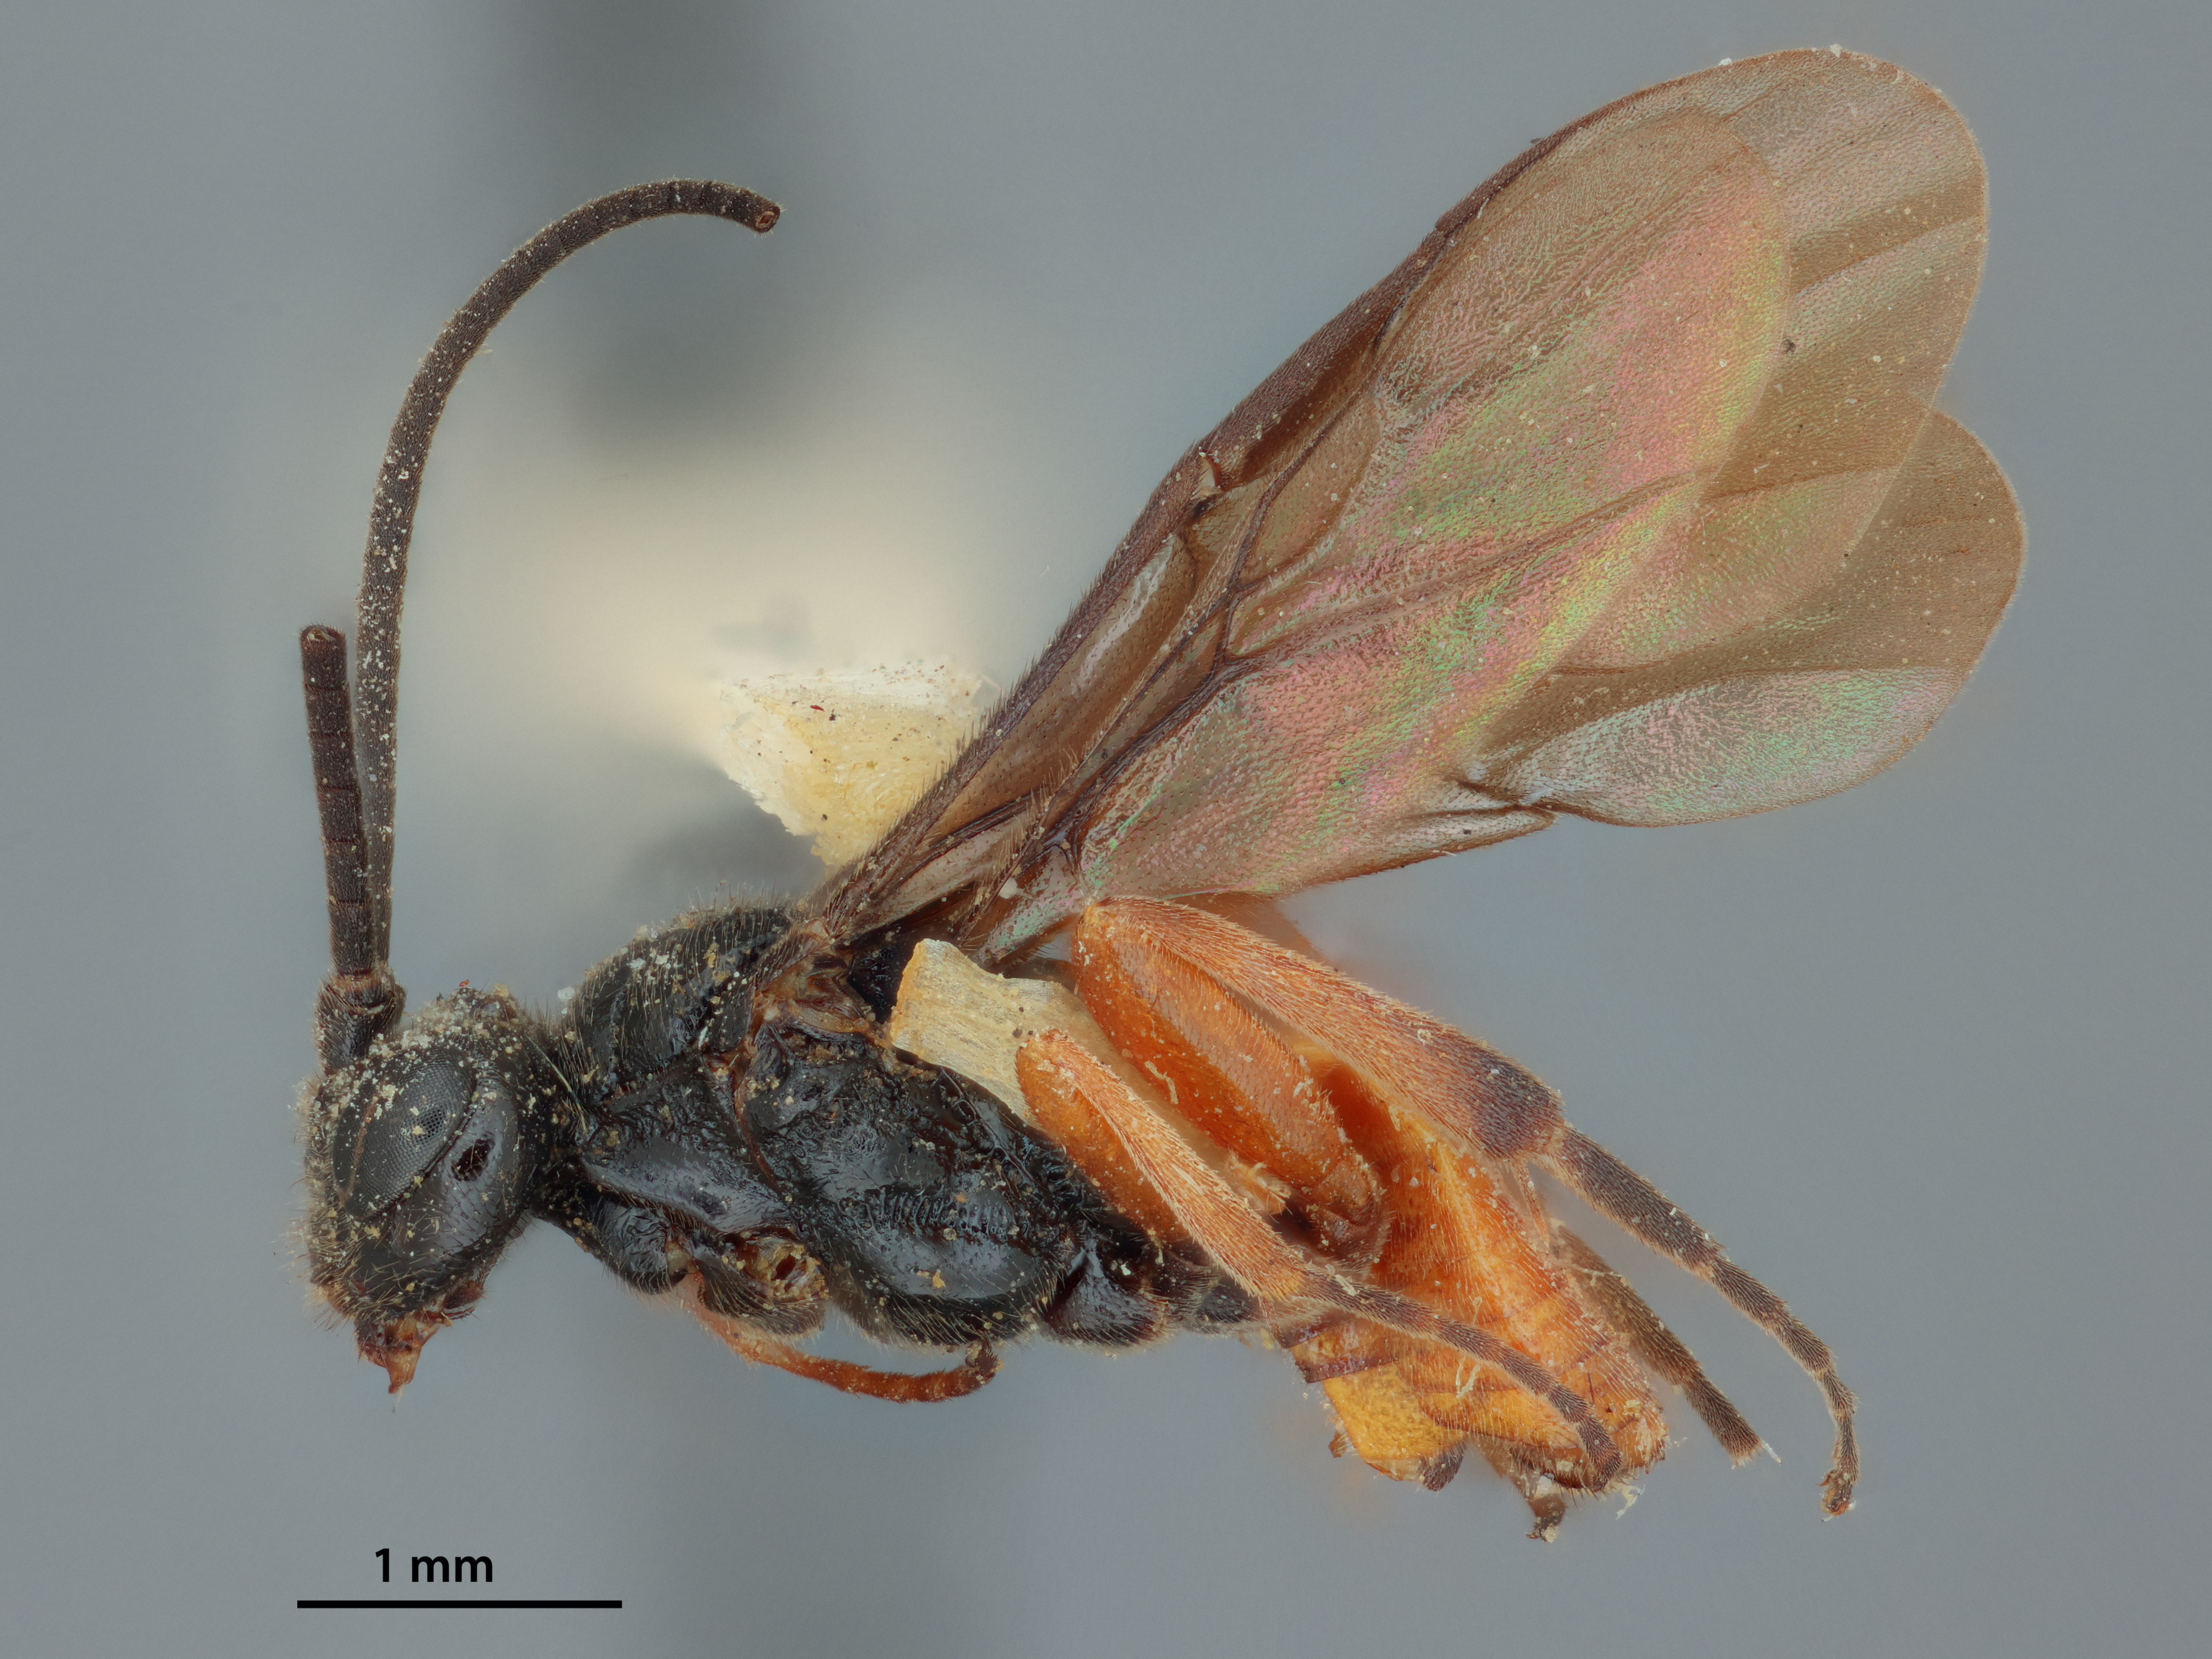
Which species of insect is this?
Cardiochiles arugosus
